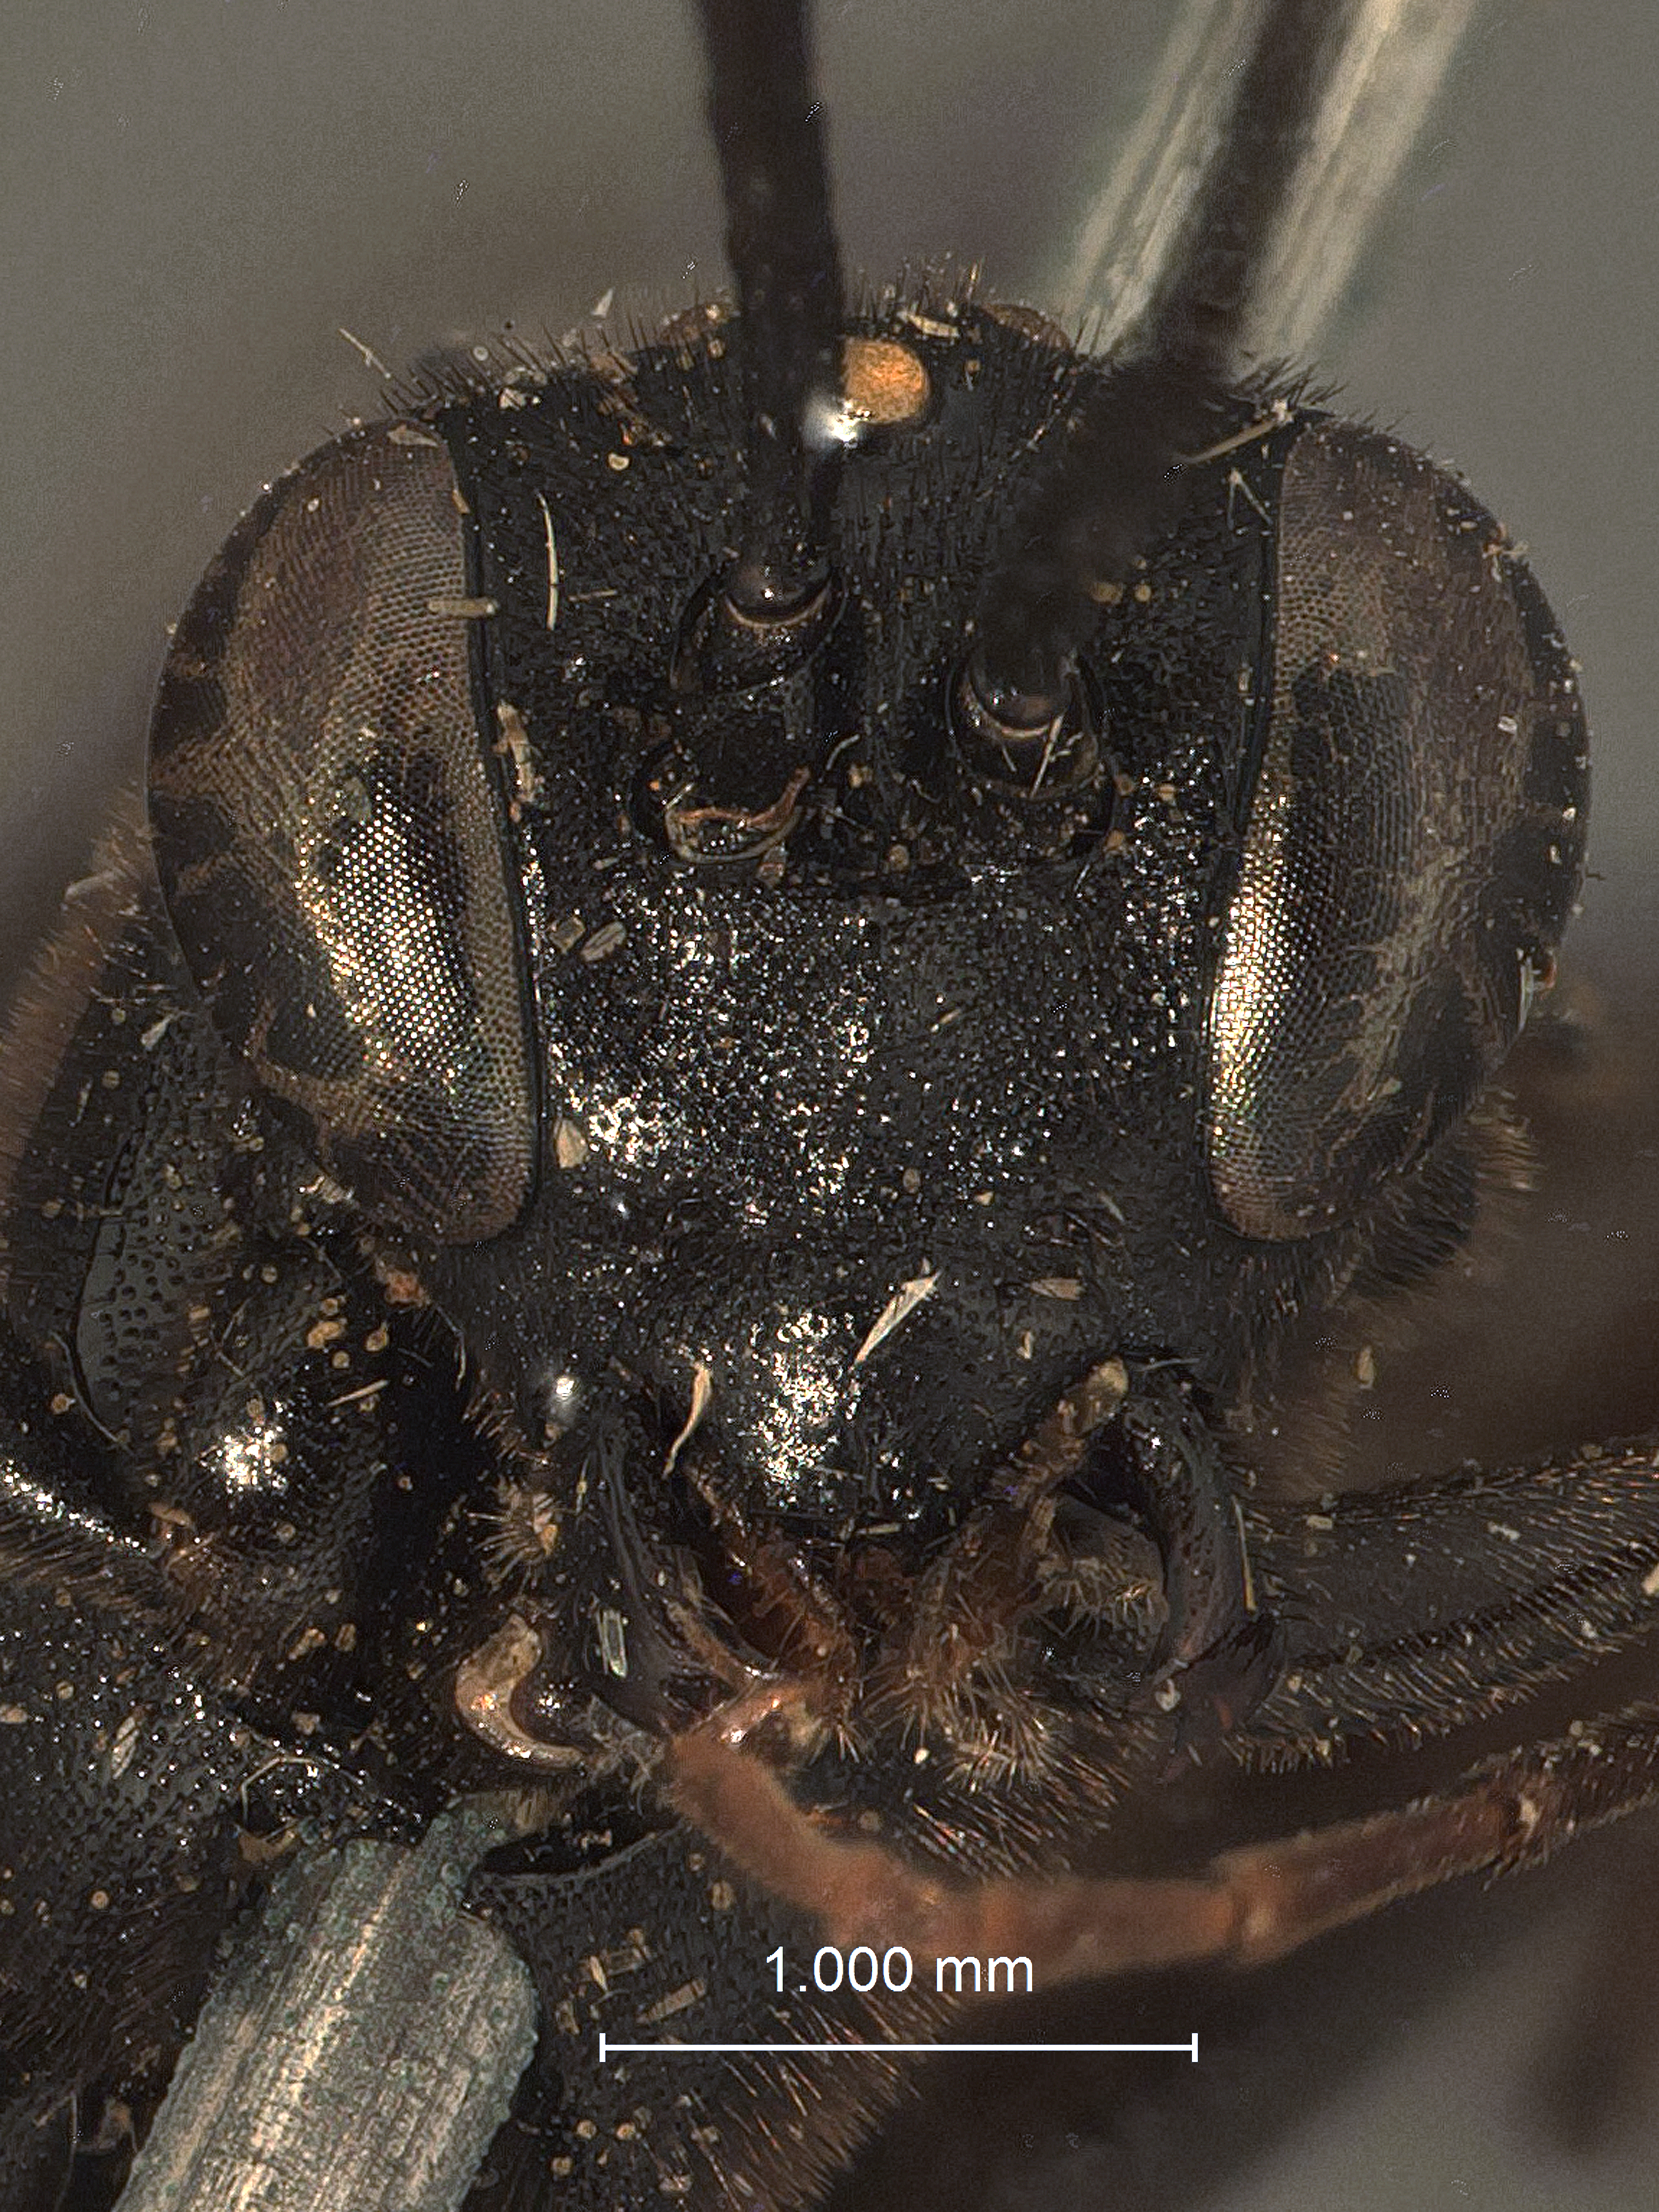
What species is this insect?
Exetastes concoloripes
